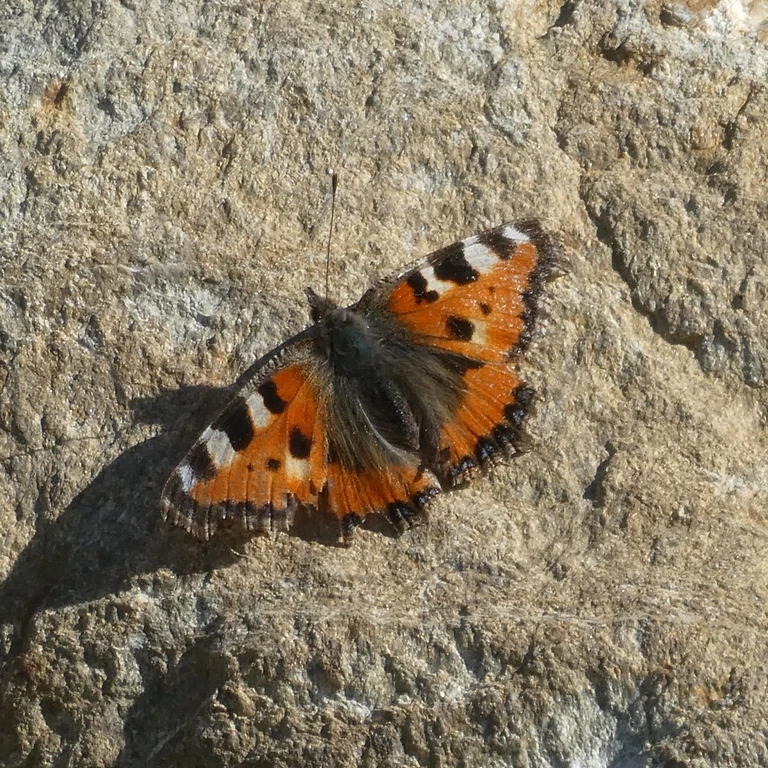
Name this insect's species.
Aglais urticae
